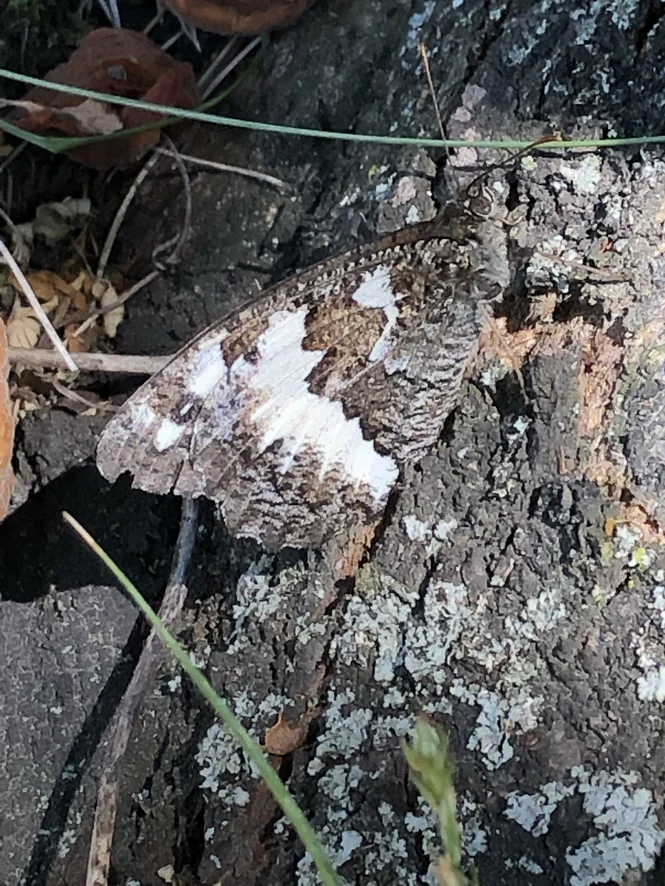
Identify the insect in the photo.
Brintesia circe
